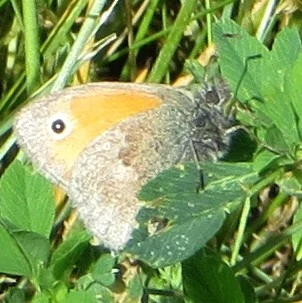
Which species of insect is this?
Coenonympha pamphilus
